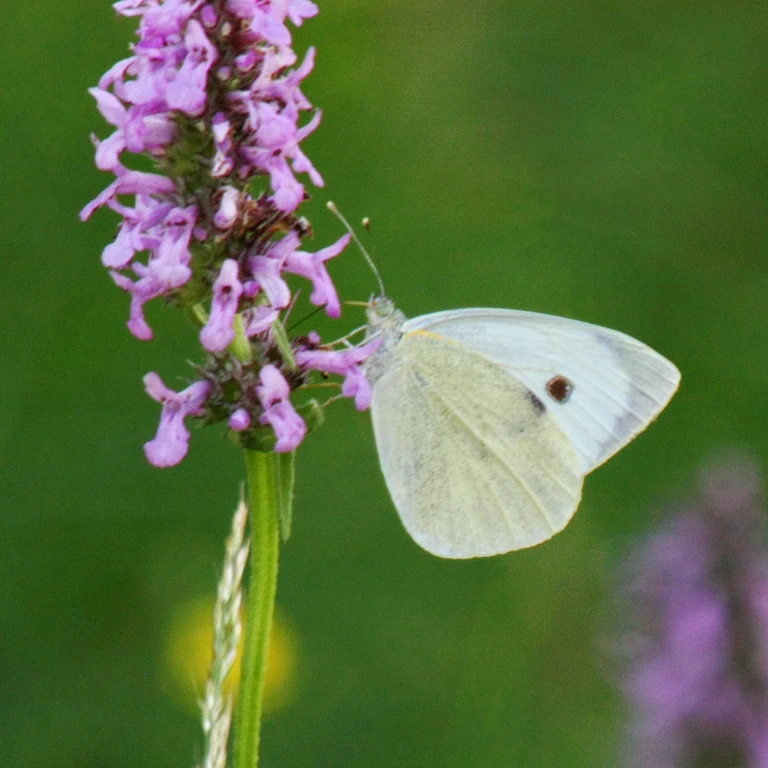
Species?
Pieris brassicae
